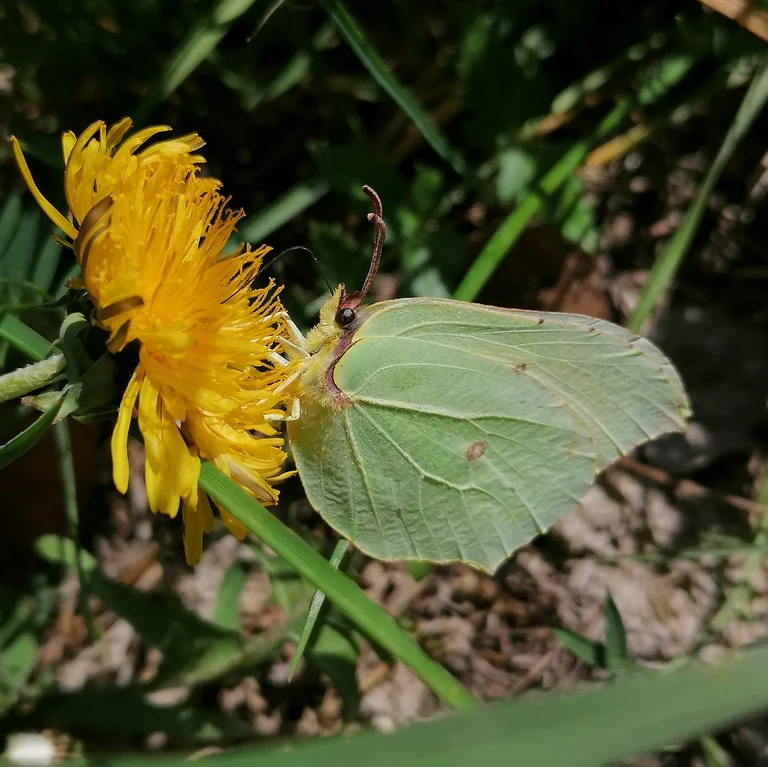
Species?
Gonepteryx rhamni
